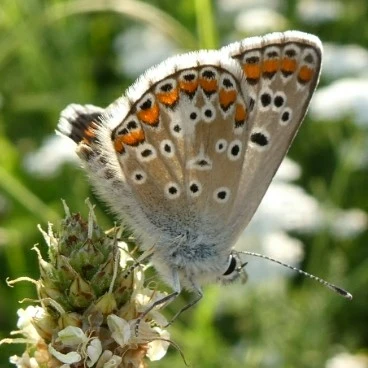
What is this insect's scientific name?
Aricia agestis/artaxerxes
